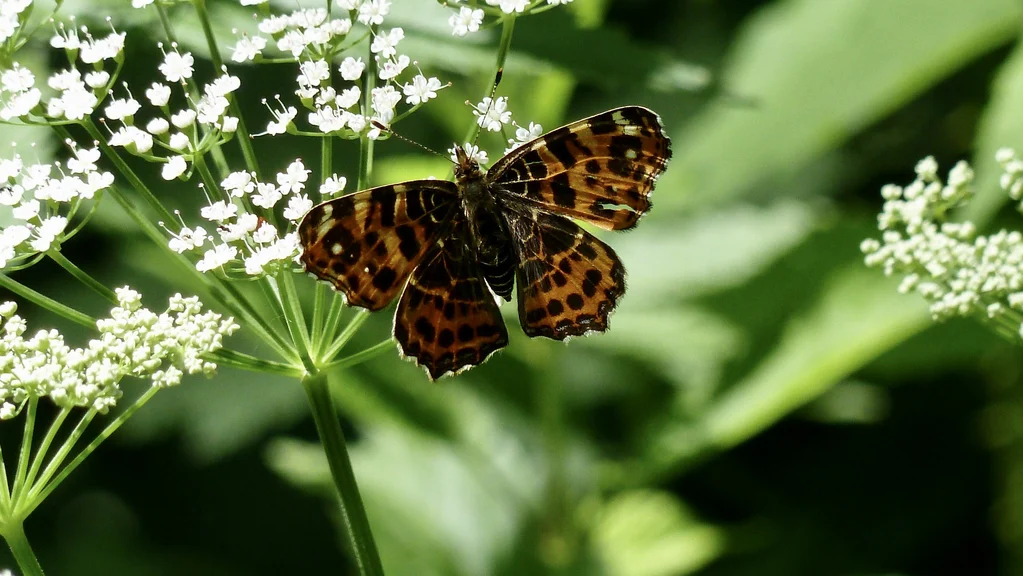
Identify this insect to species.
Araschnia levana
